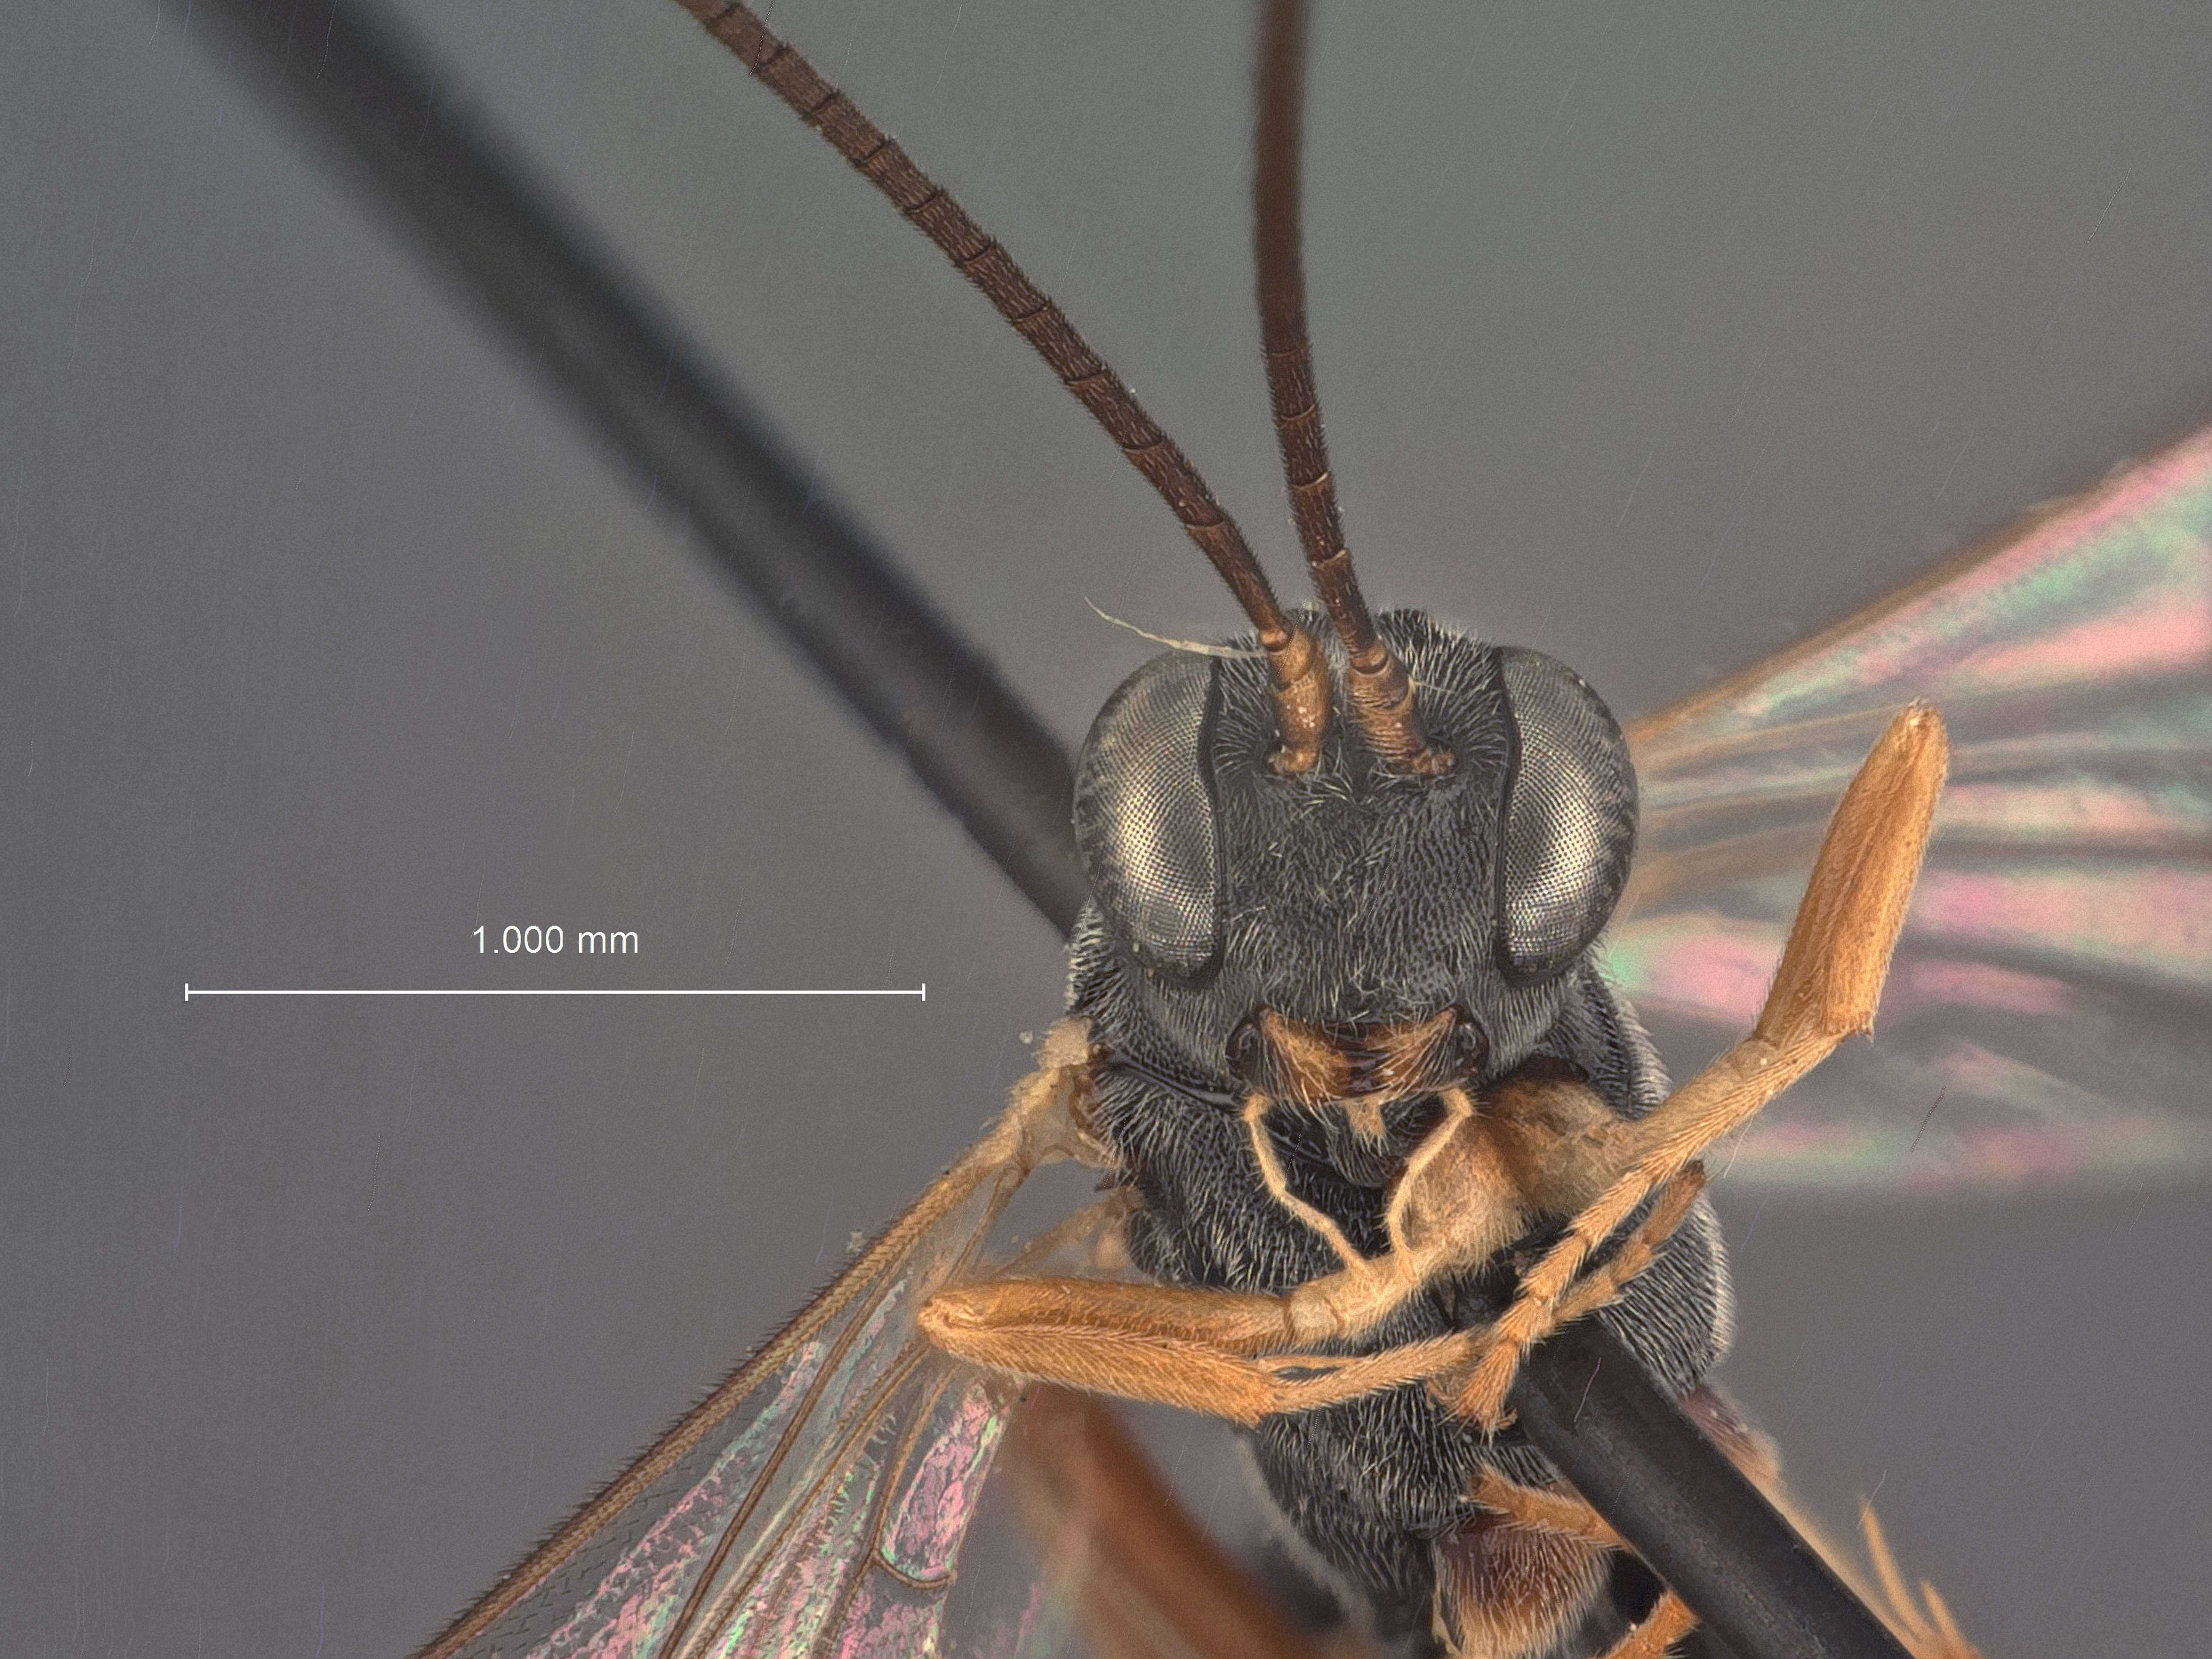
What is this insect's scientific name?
Dioctes chilonis
